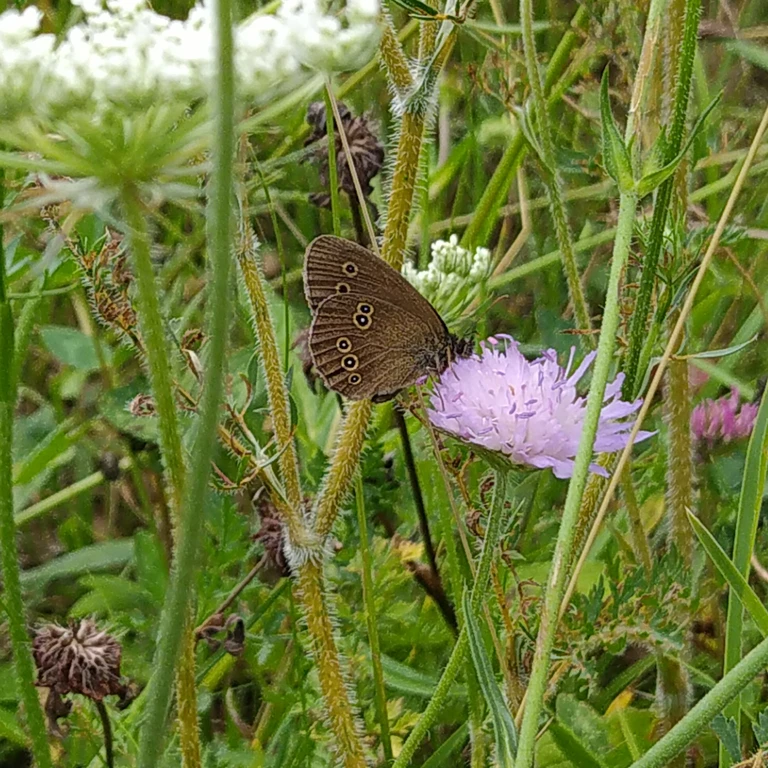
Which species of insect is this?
Aphantopus hyperantus
